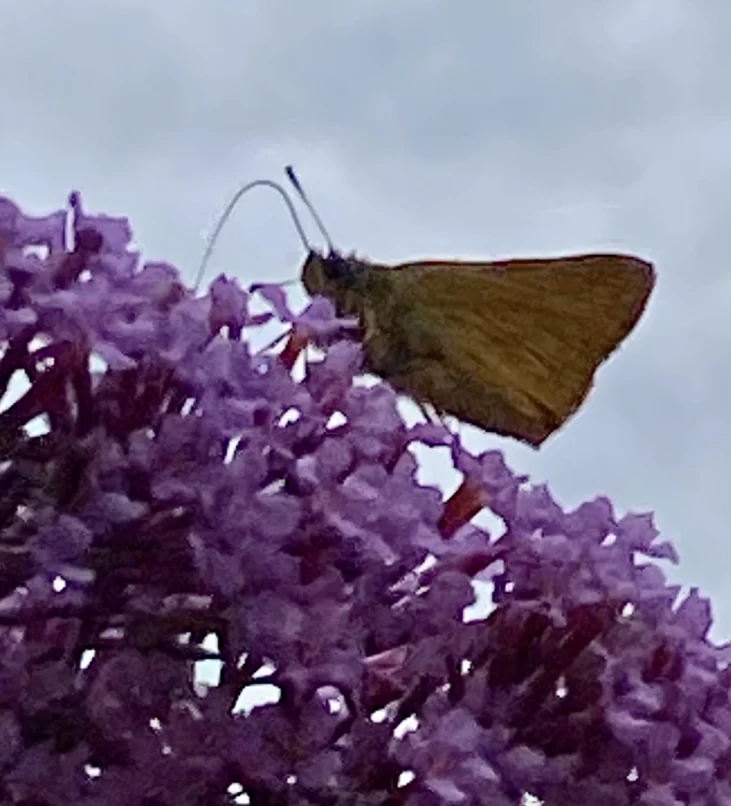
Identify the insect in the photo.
Ochlodes sylvanus (also Ochlodes venata)
